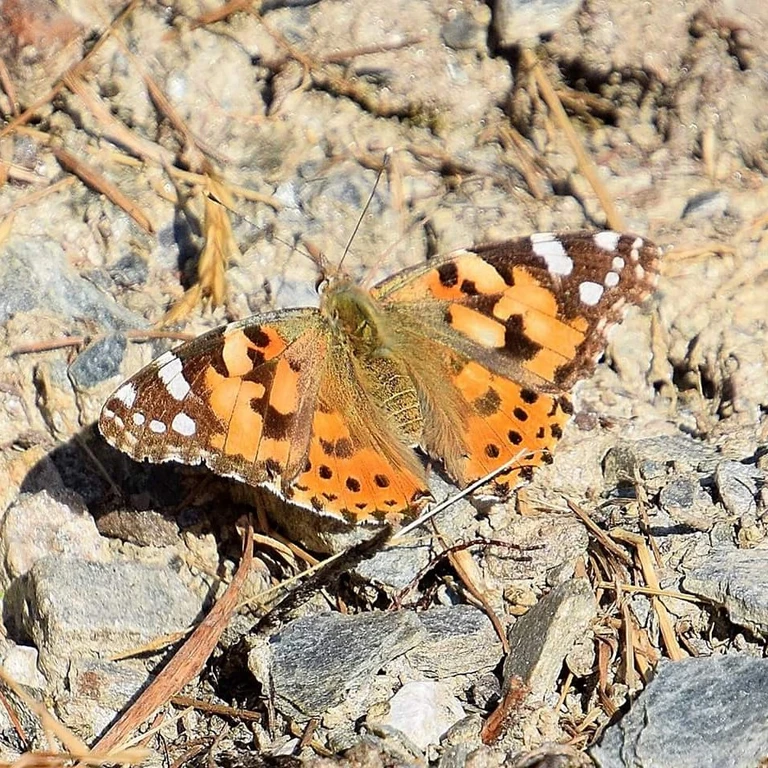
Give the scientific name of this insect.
Vanessa cardui
